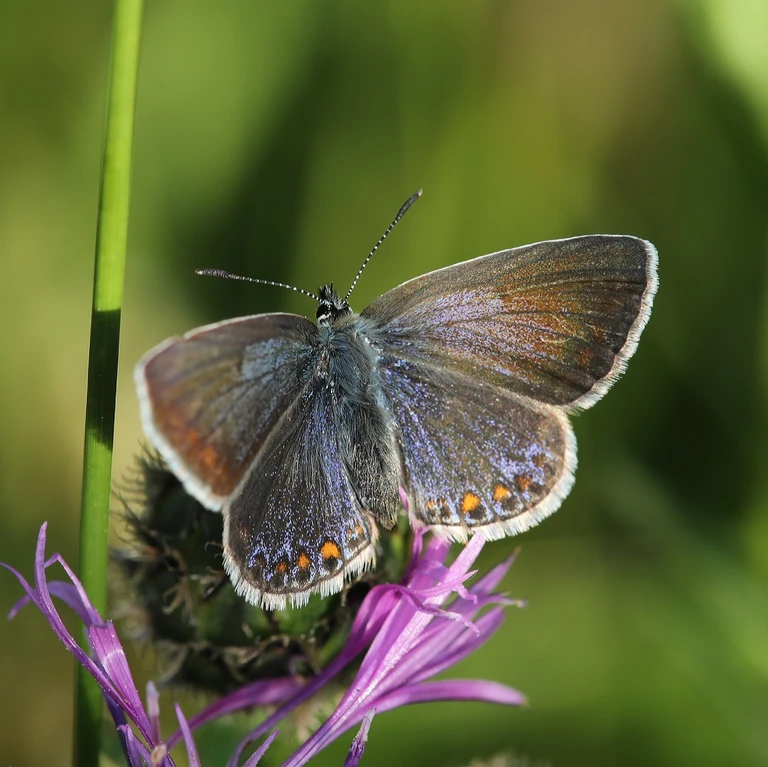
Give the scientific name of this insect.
Polyommatus icarus
